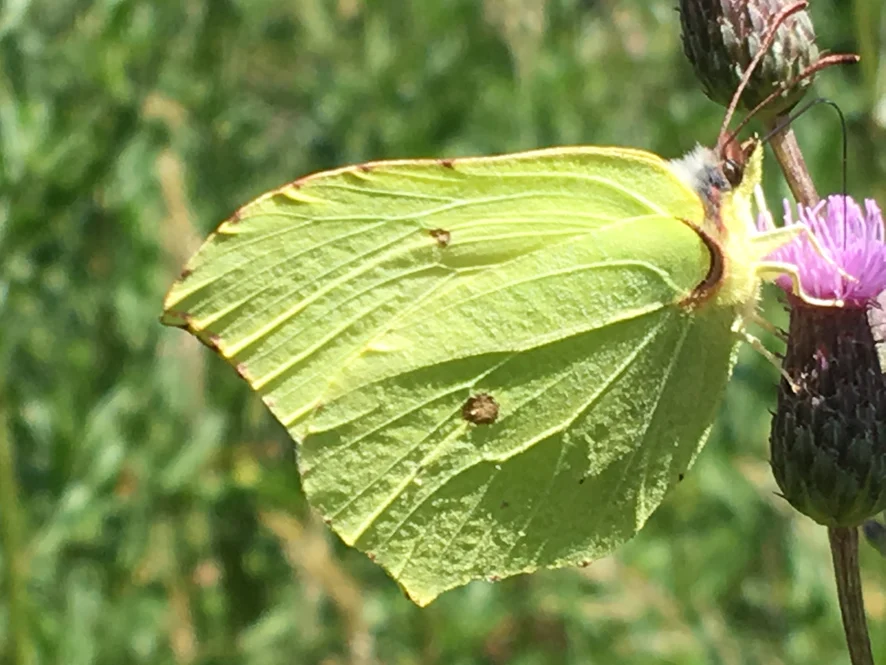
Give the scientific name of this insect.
Gonepteryx rhamni
